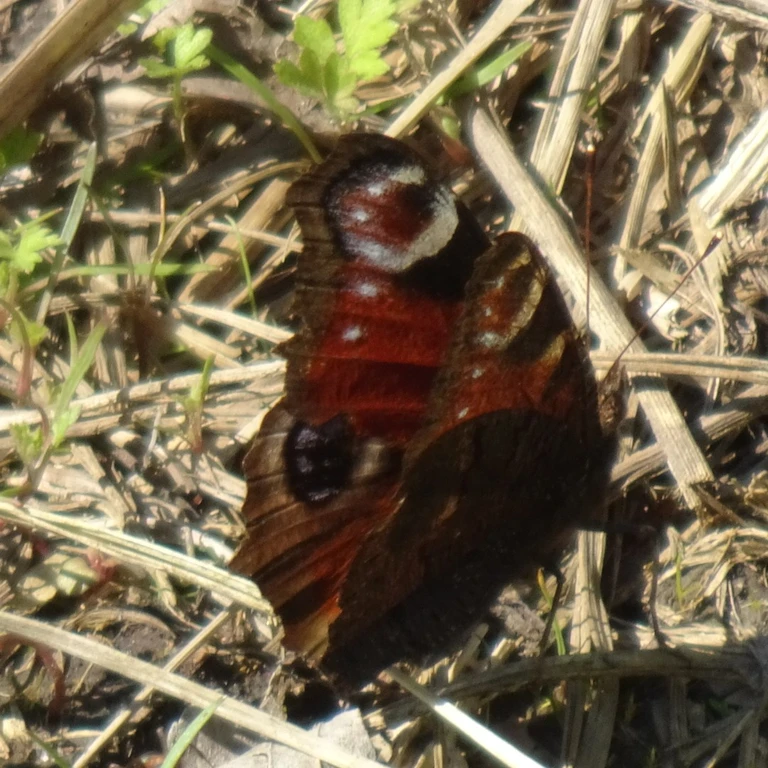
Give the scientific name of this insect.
Aglais io
